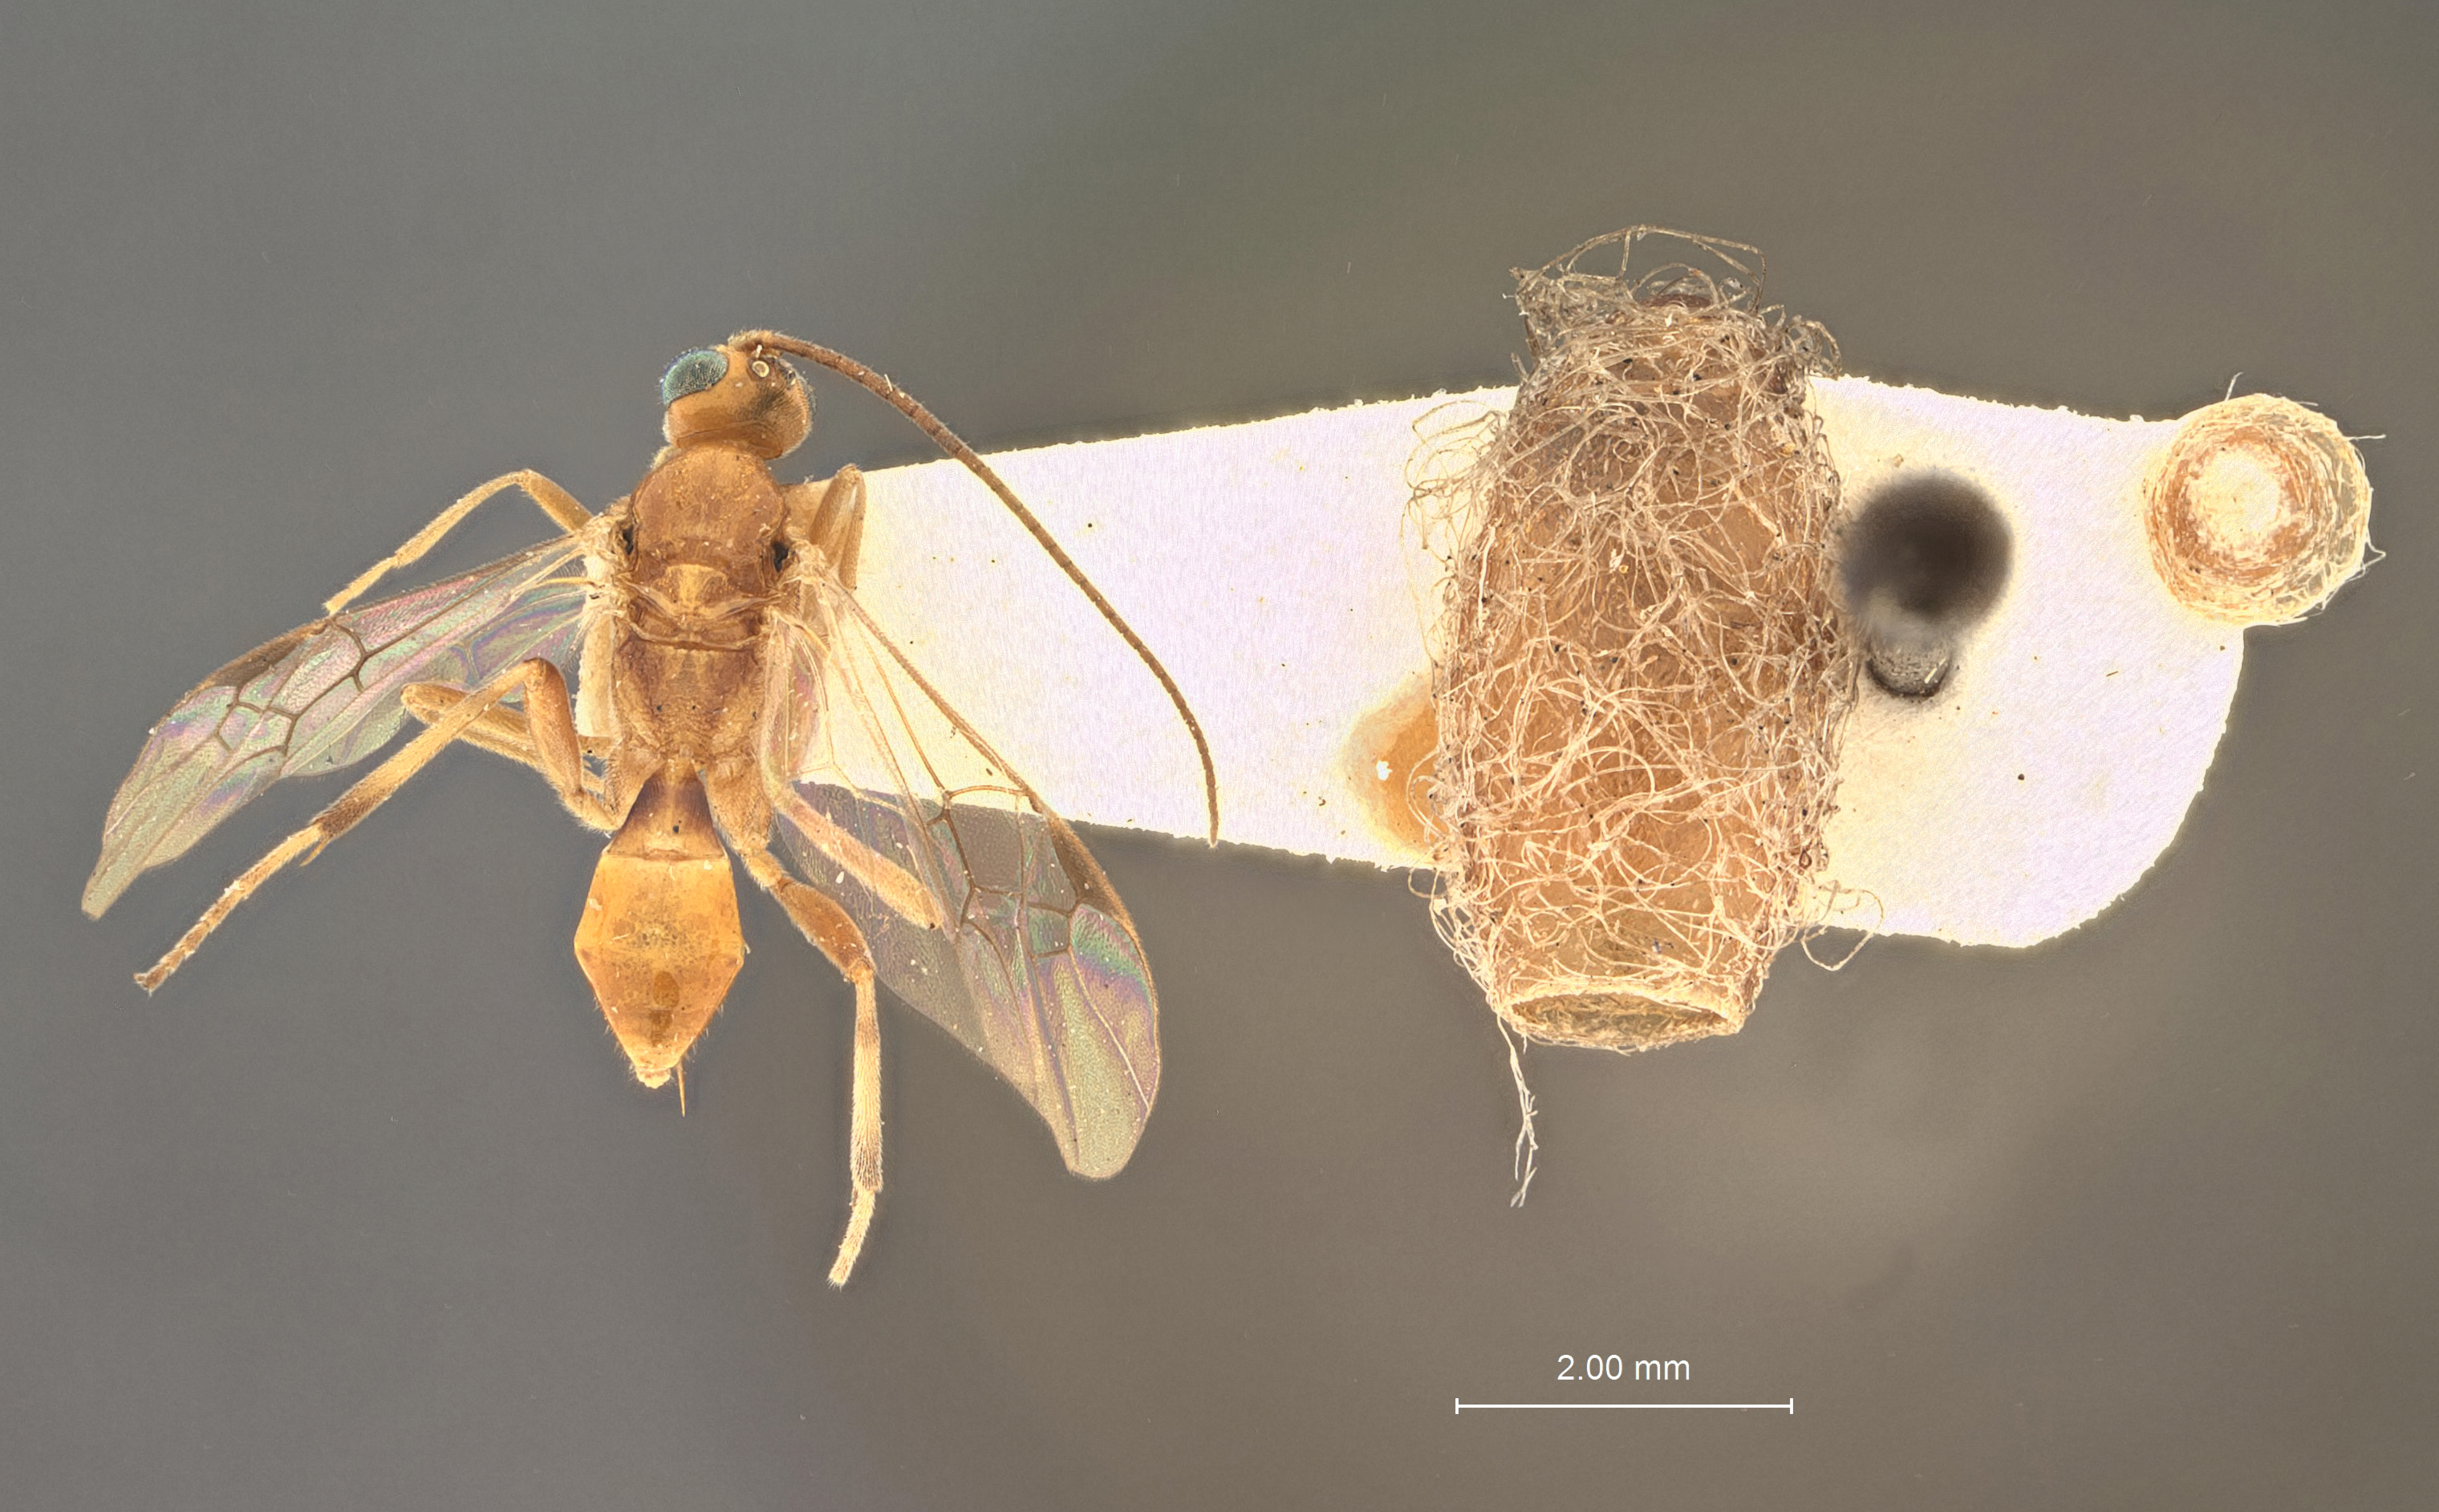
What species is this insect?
Meteorus datanae
